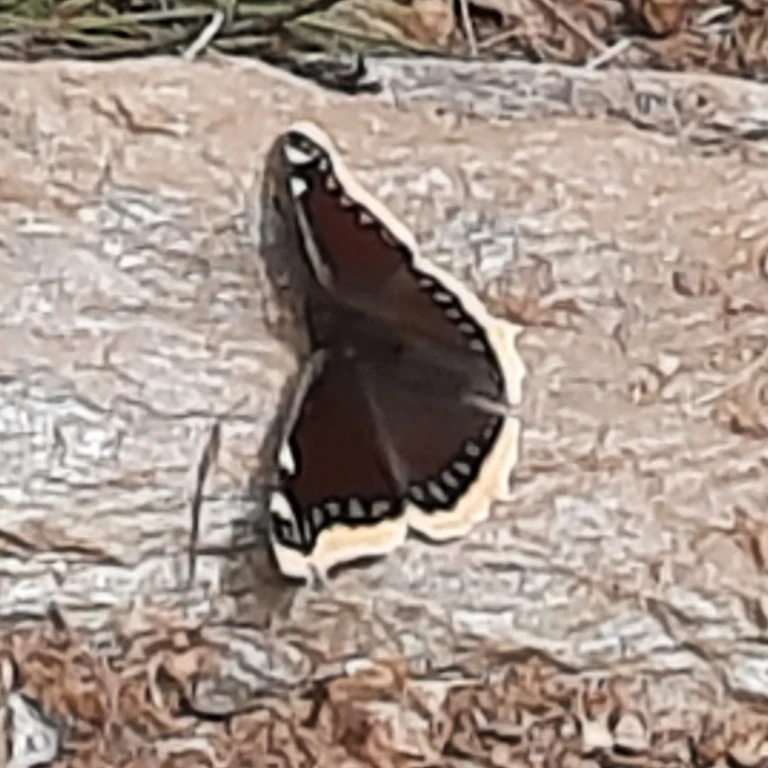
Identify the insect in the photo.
Nymphalis antiopa
